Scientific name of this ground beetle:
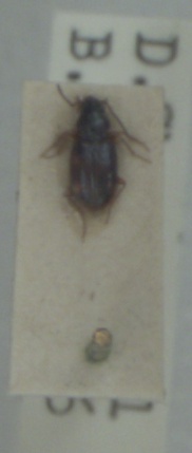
Bembidion assimile
